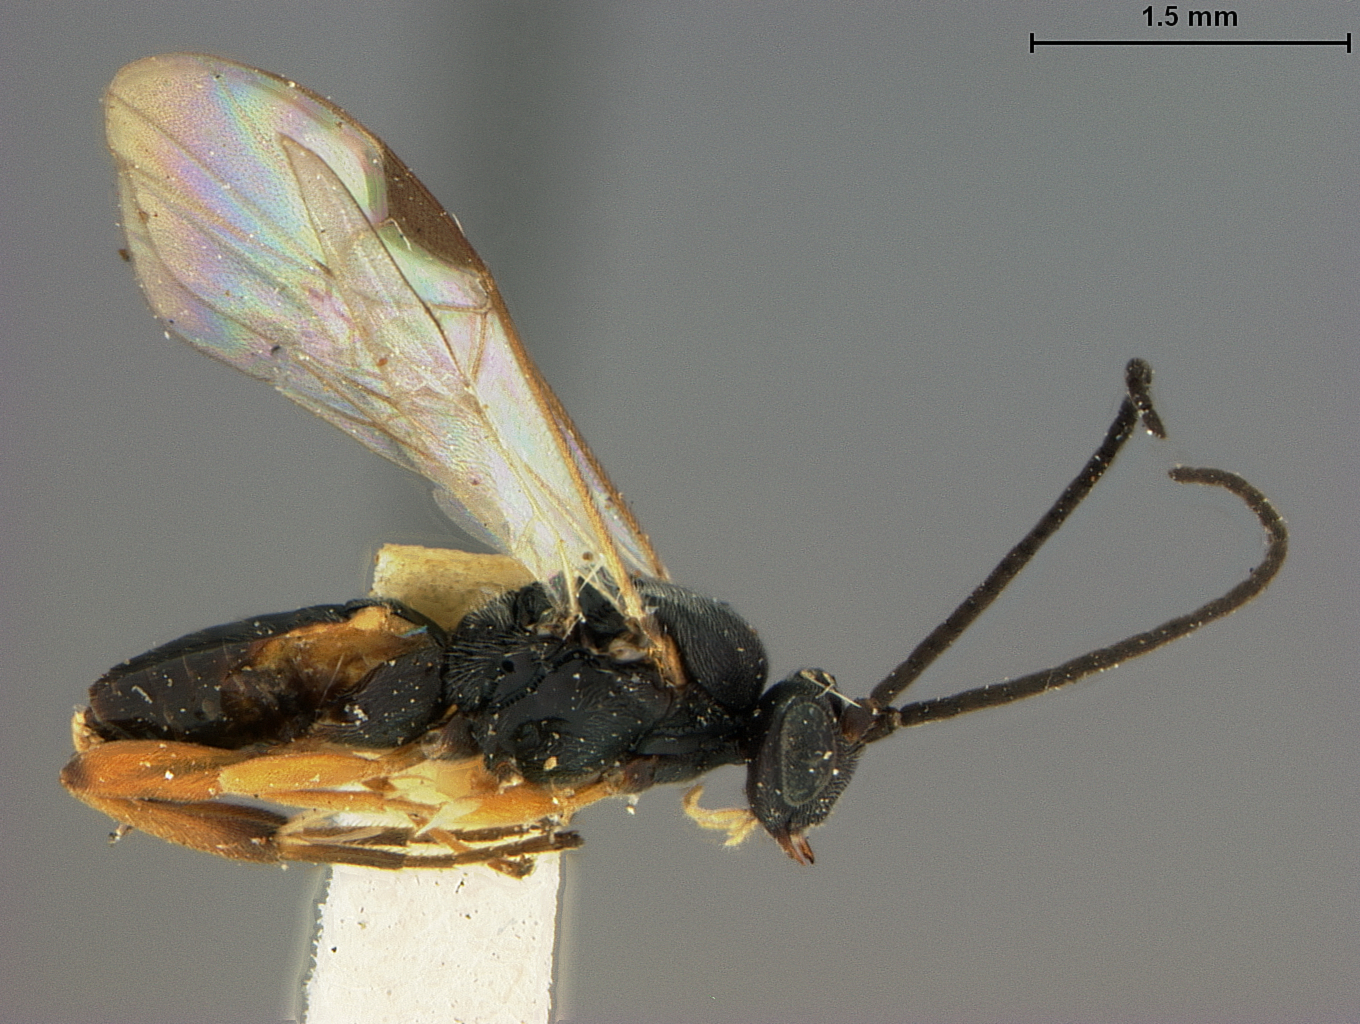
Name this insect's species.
Apanteles australiensis
